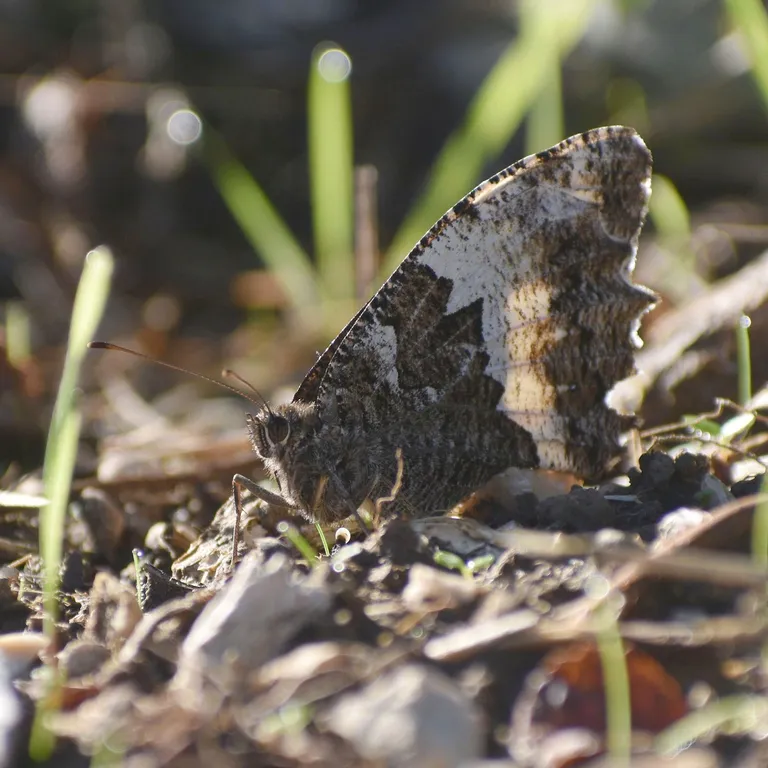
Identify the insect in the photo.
Brintesia circe
